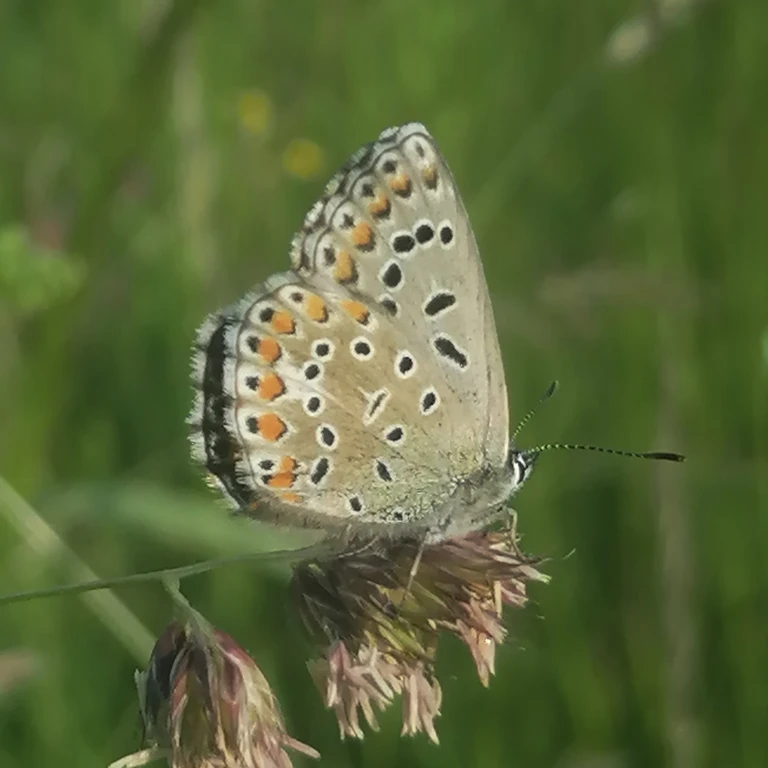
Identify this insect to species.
Lysandra bellargus
